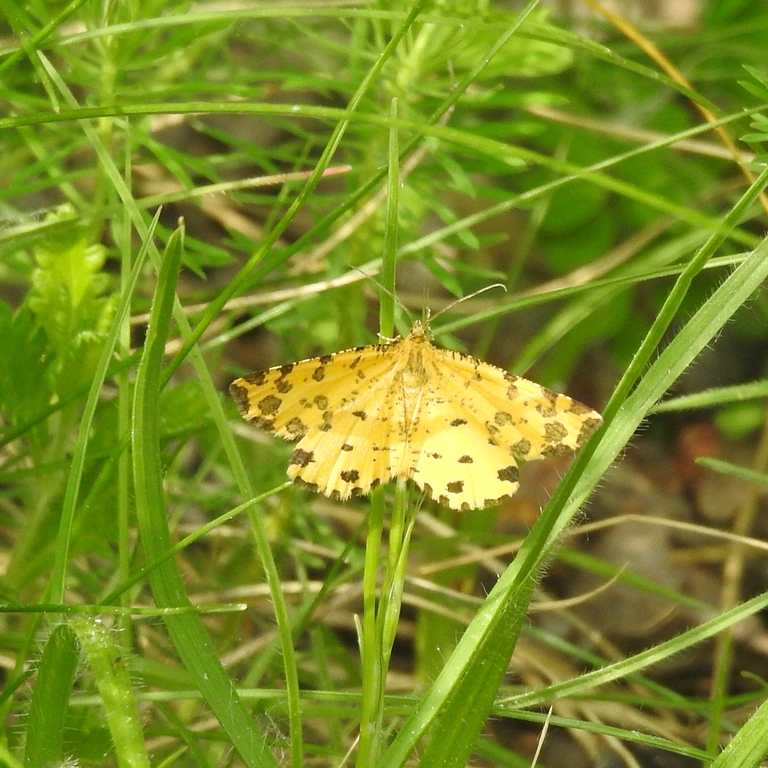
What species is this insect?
Pseudopanthera macularia
